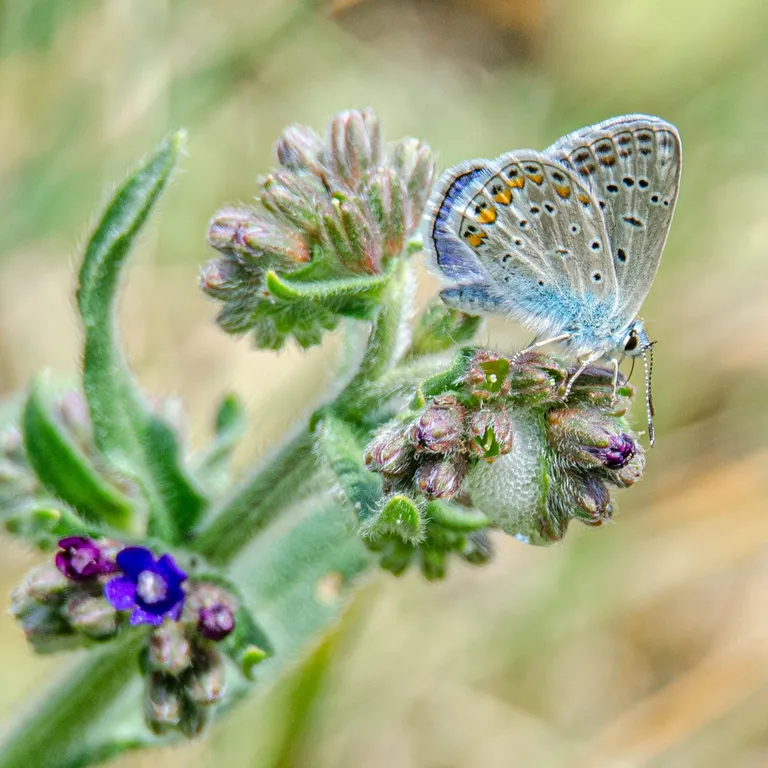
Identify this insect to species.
Polyommatus icarus
